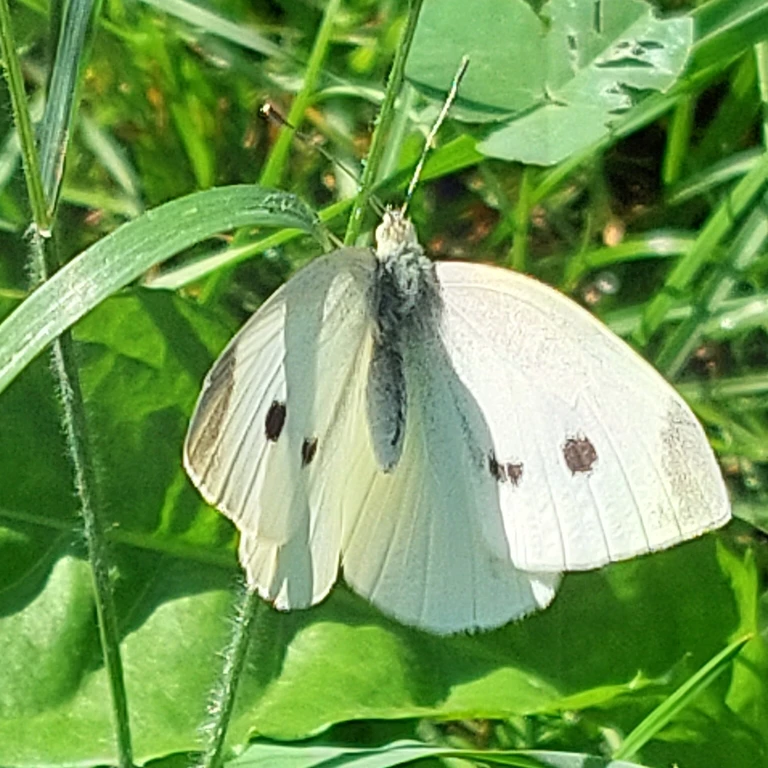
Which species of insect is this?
Pieris rapae
